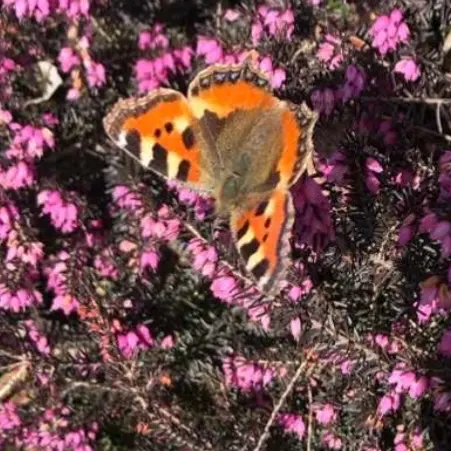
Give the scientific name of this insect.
Aglais urticae
